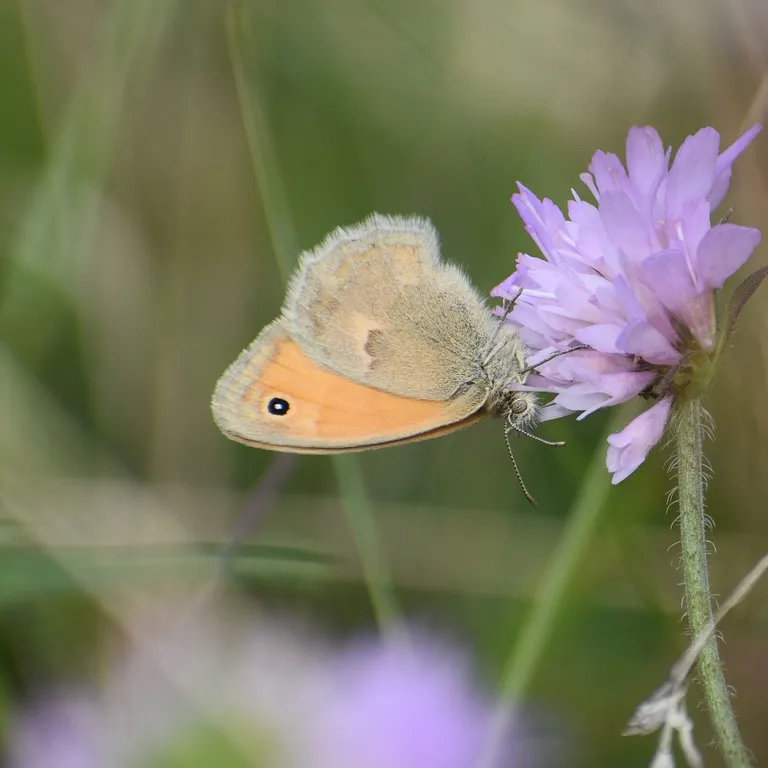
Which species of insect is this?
Coenonympha pamphilus
